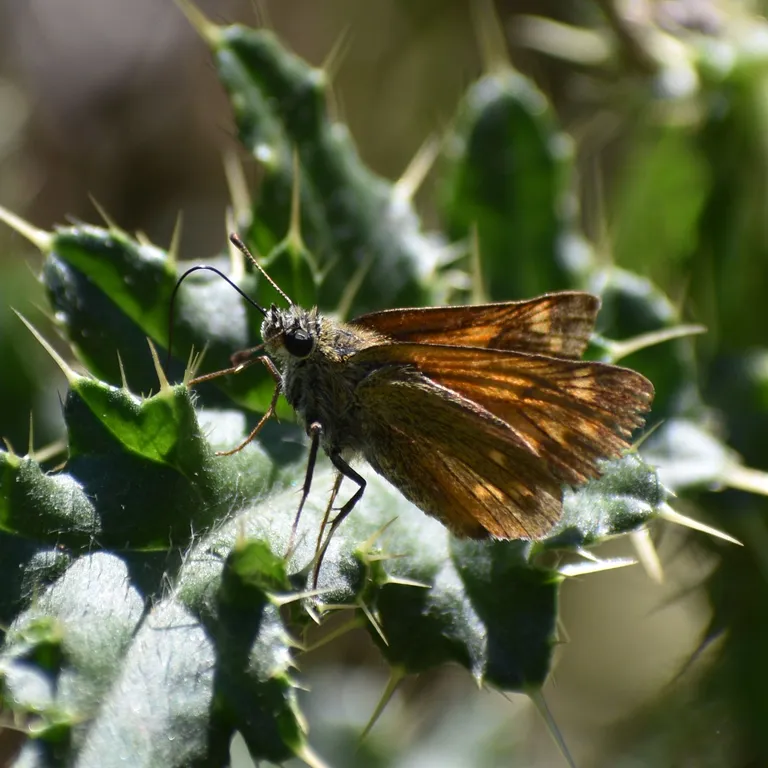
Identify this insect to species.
Ochlodes sylvanus (also Ochlodes venata)
